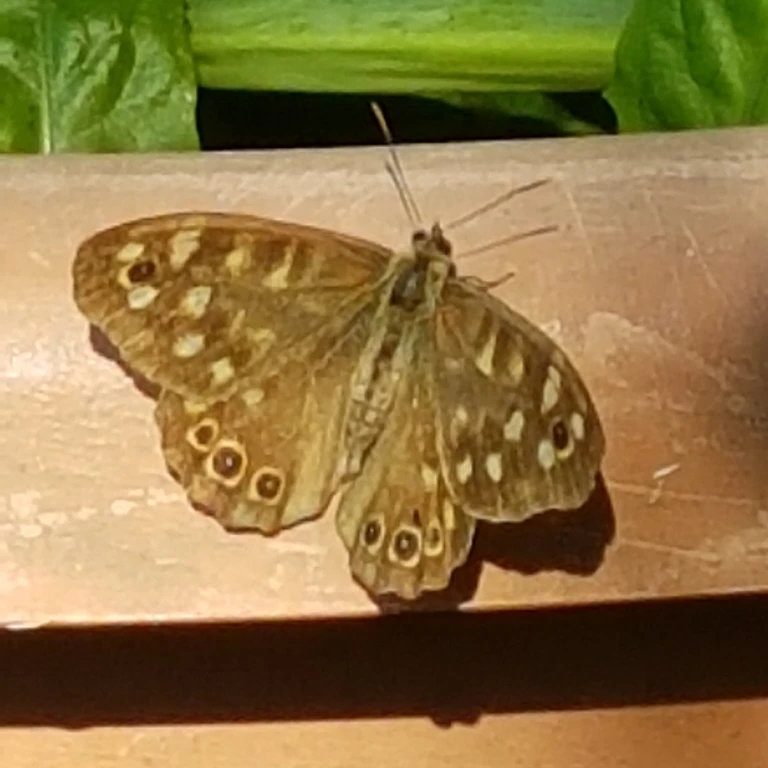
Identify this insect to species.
Pararge aegeria
